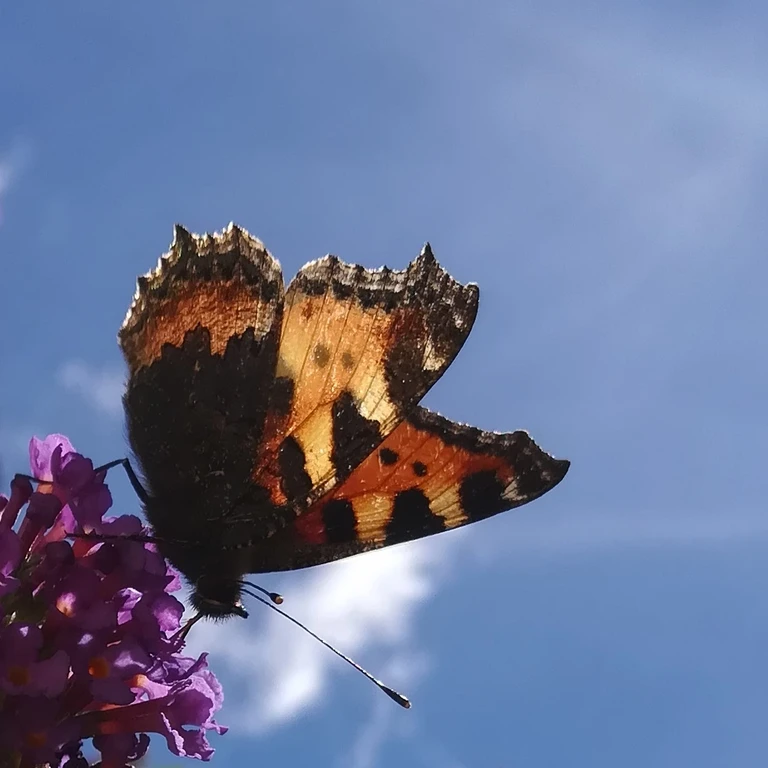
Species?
Aglais urticae
